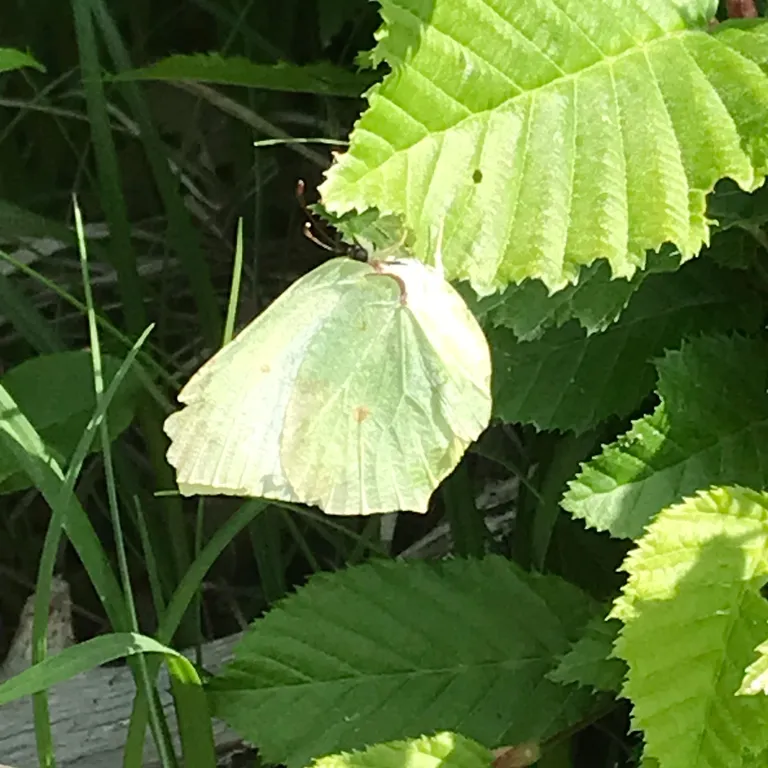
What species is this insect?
Gonepteryx rhamni
